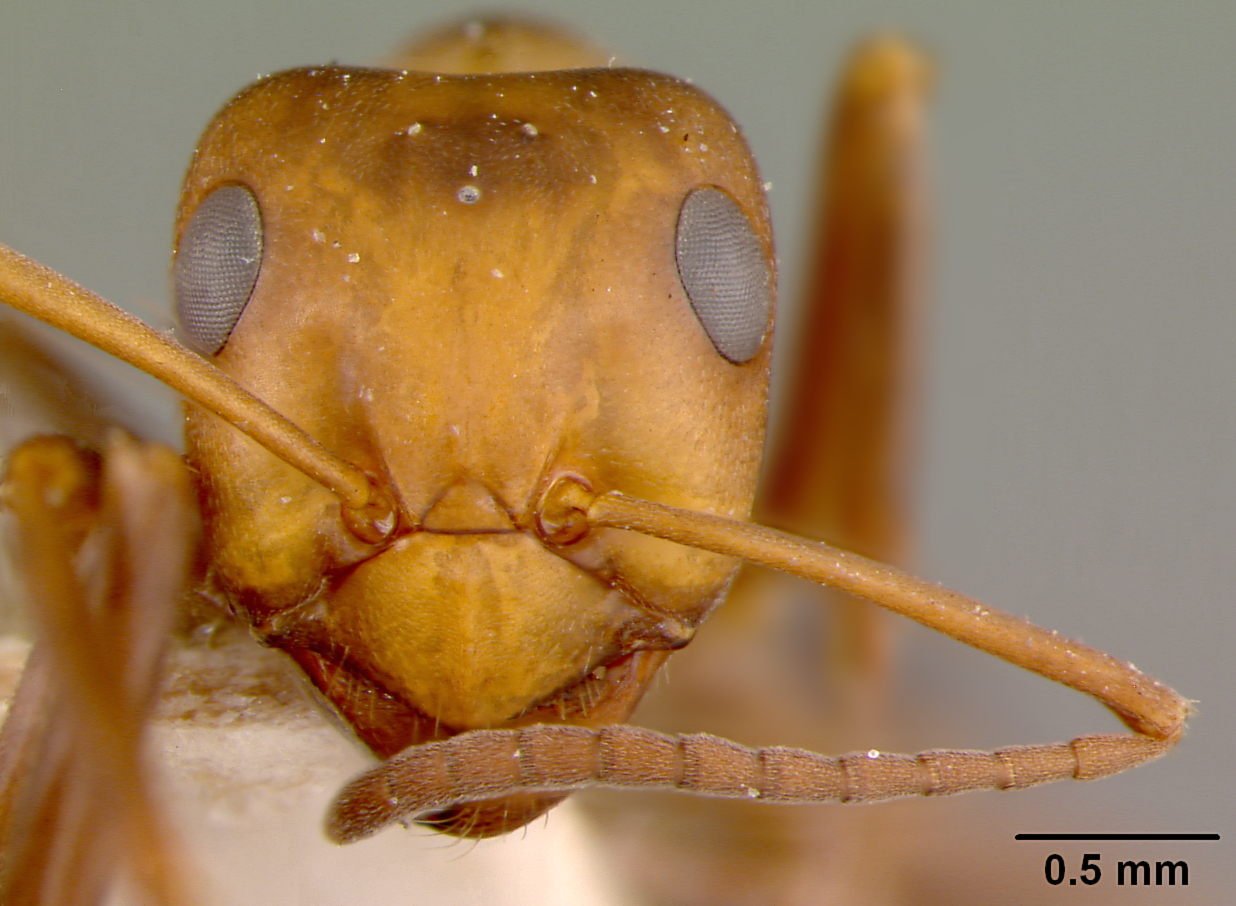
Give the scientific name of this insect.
Formica exsectoides
